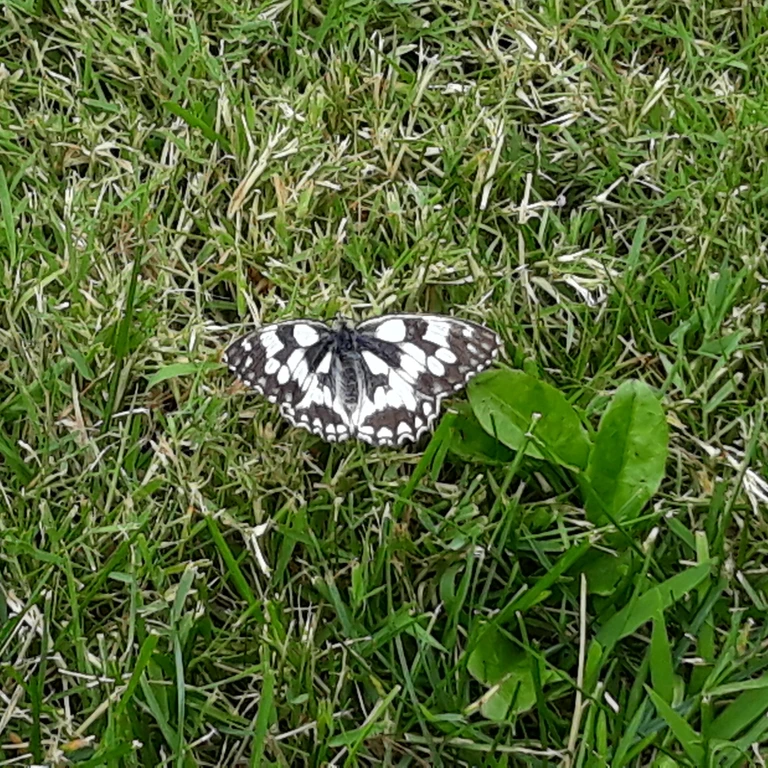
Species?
Melanargia galathea
